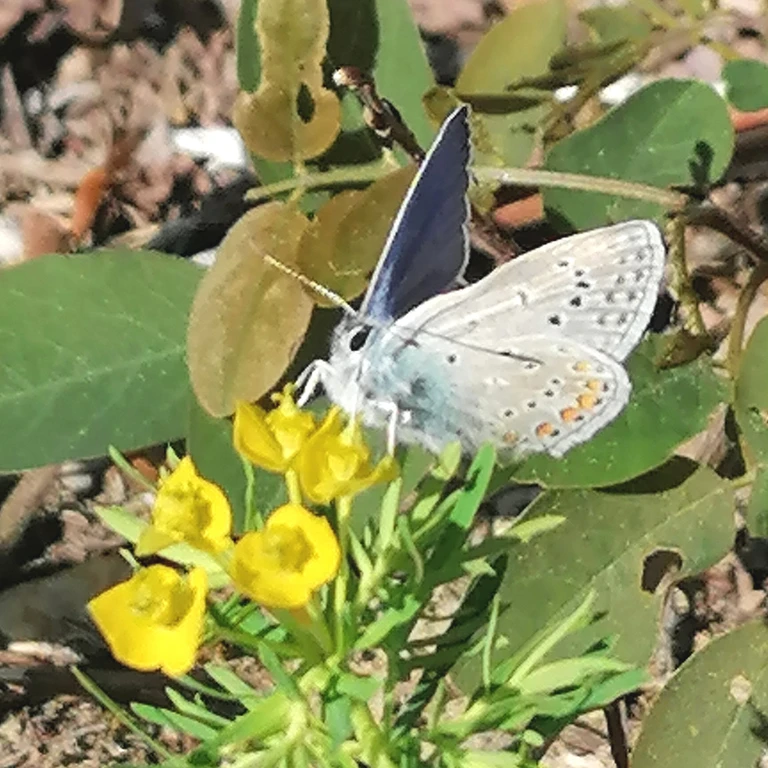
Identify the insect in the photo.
Polyommatus icarus
